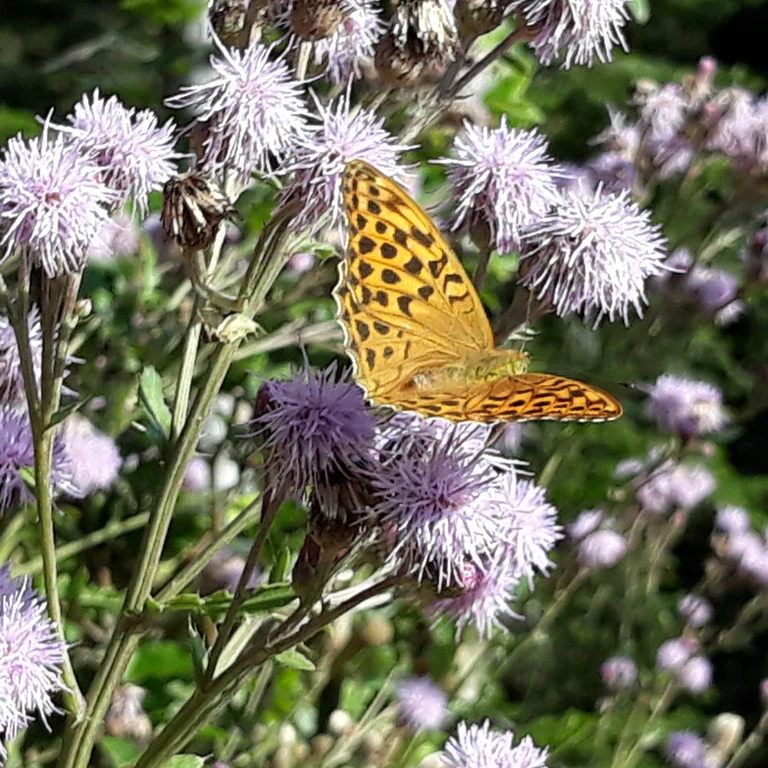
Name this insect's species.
Argynnis paphia
